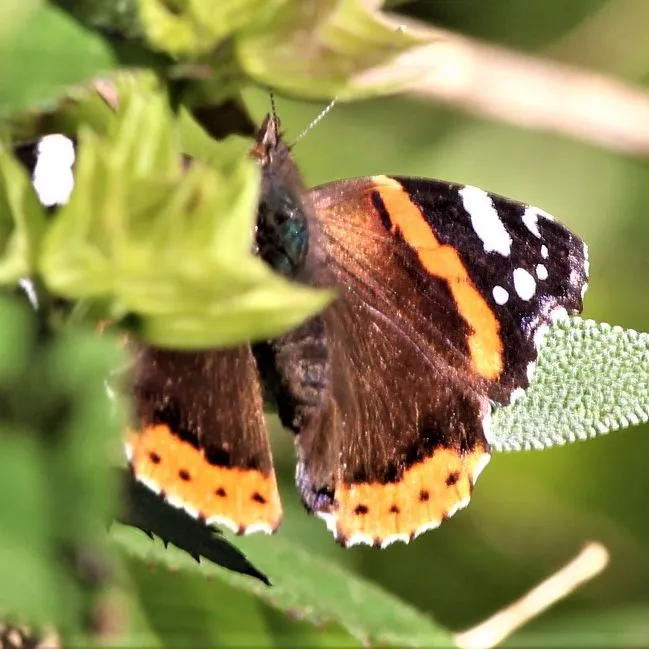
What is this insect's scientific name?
Vanessa atalanta
